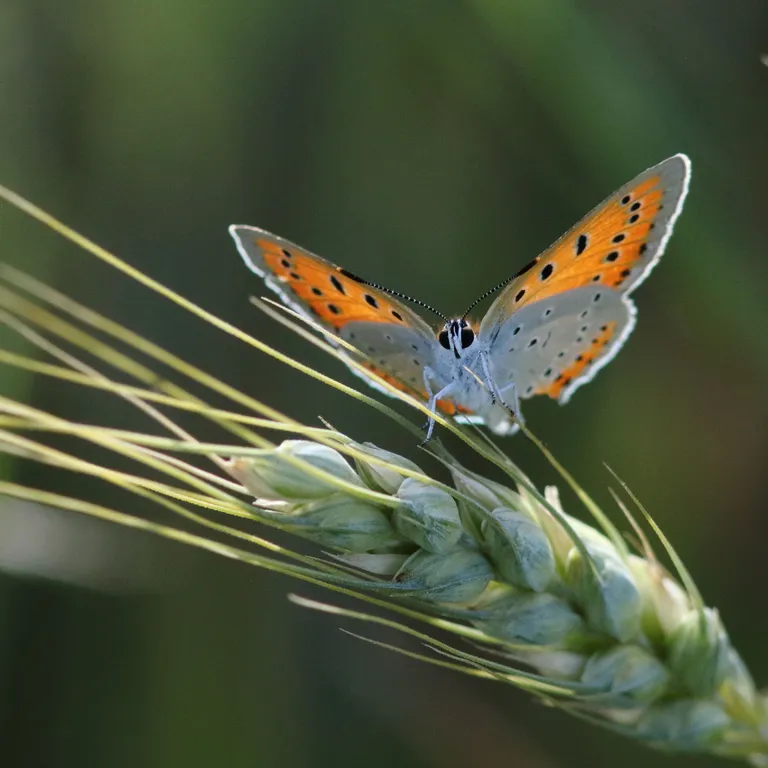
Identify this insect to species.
Lycaena dispar
